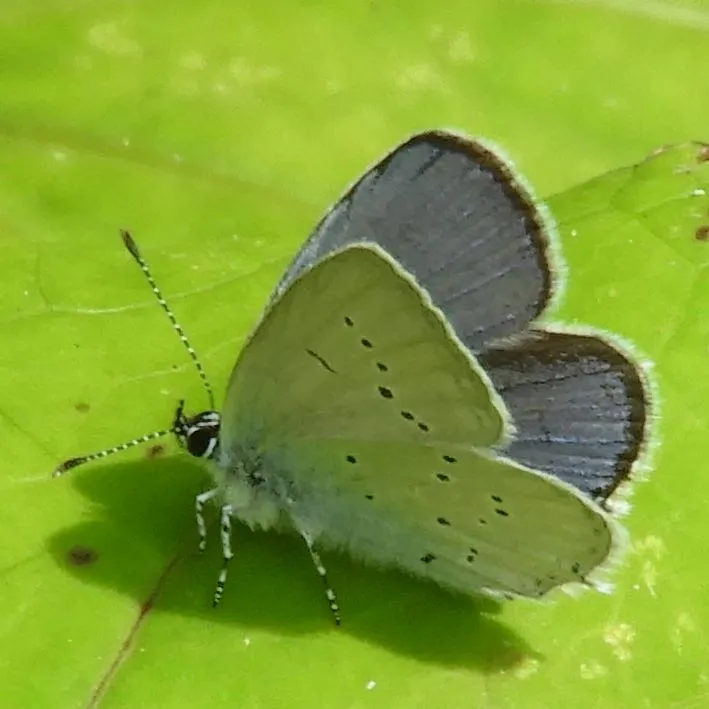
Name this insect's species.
Cupido decolorata (also Elkalyce decolorata)
